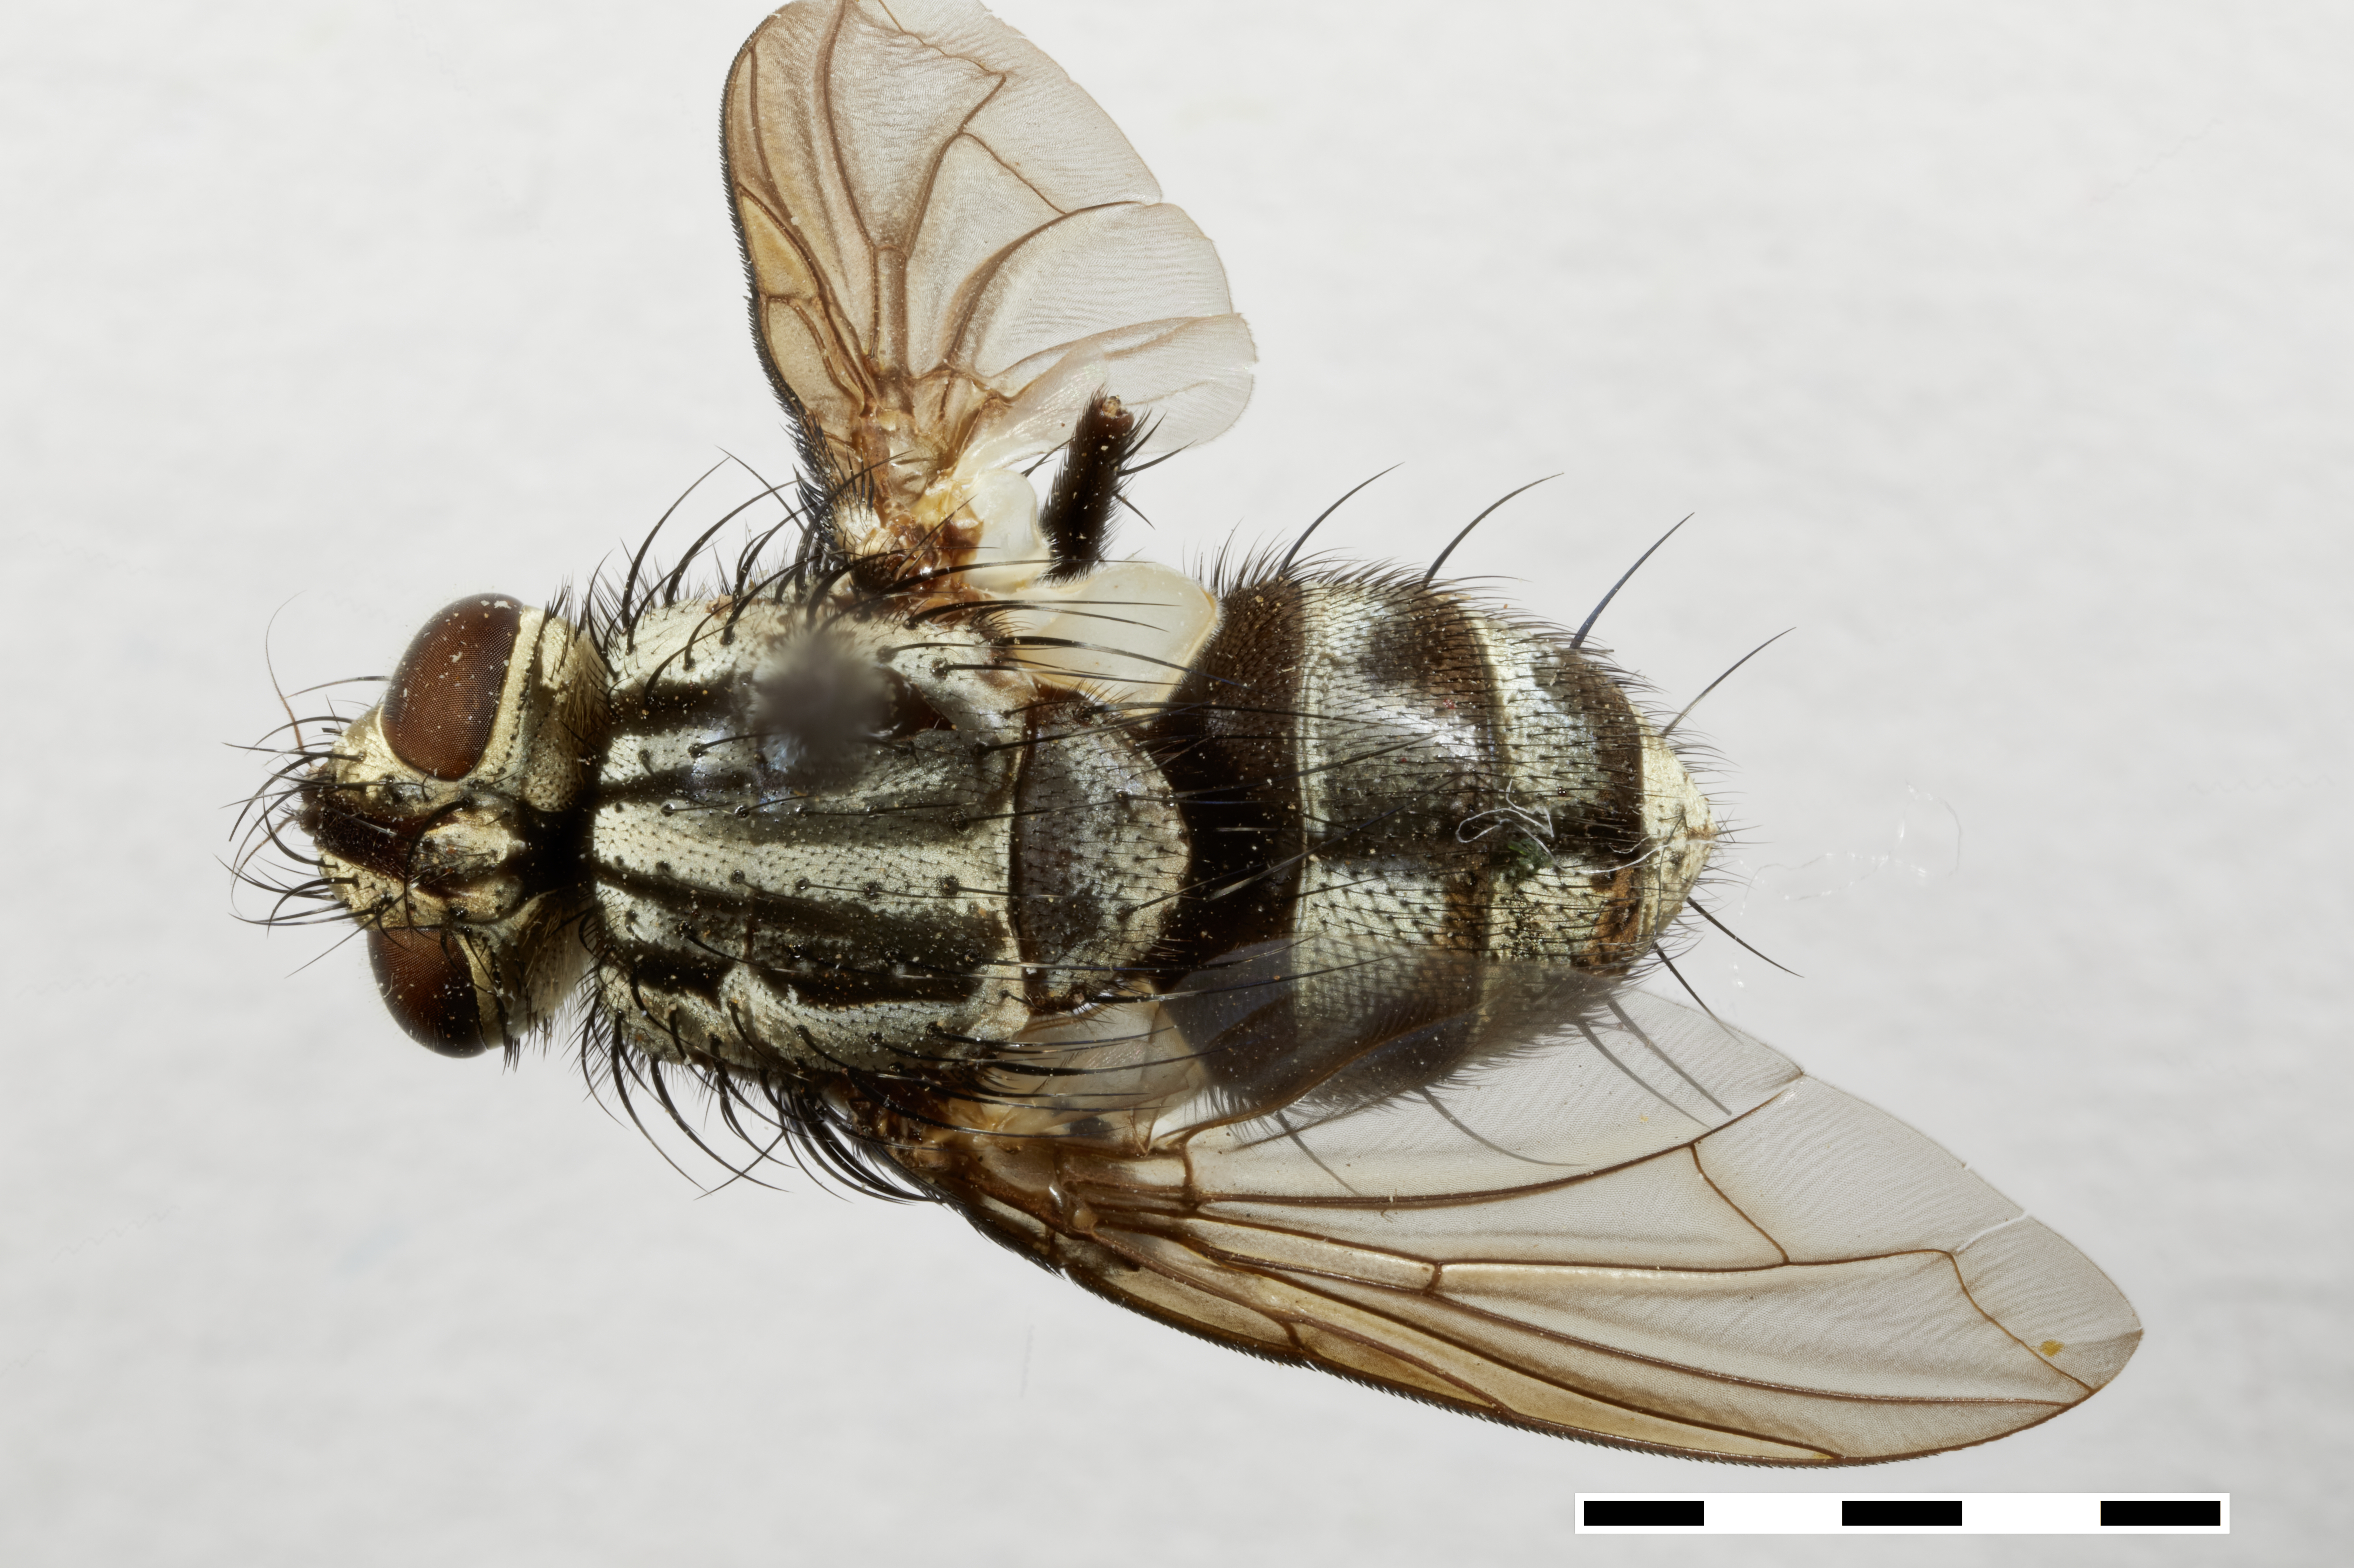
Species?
Yahuarphryno patelloides
